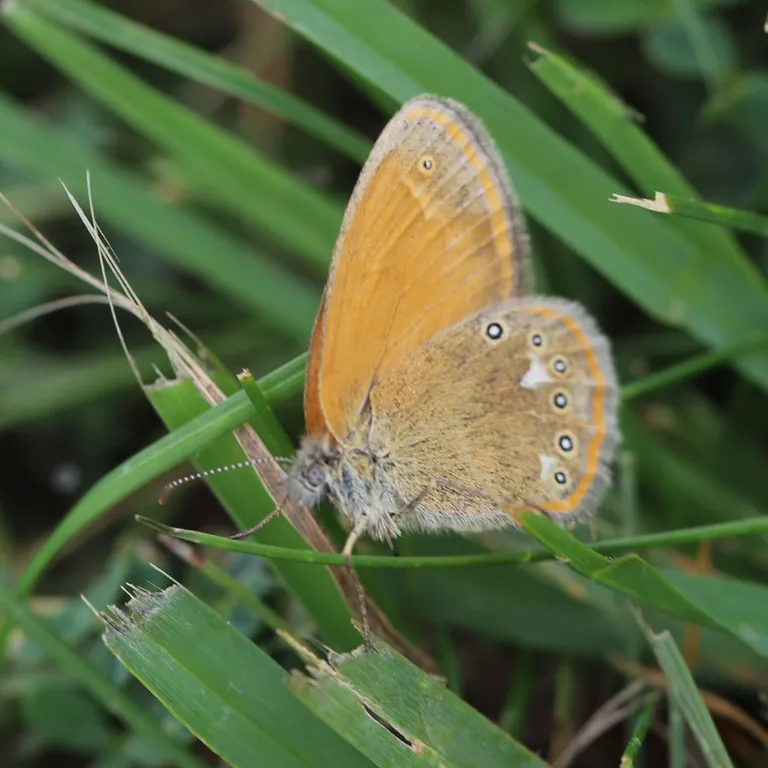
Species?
Coenonympha glycerion (also Coenonympha iphis)
